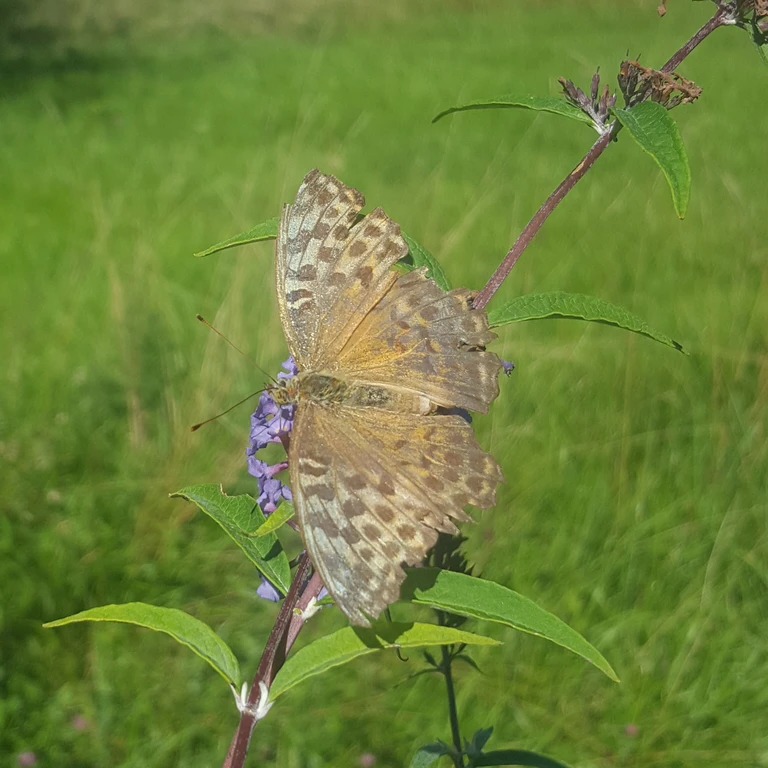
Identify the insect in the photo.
Argynnis paphia
